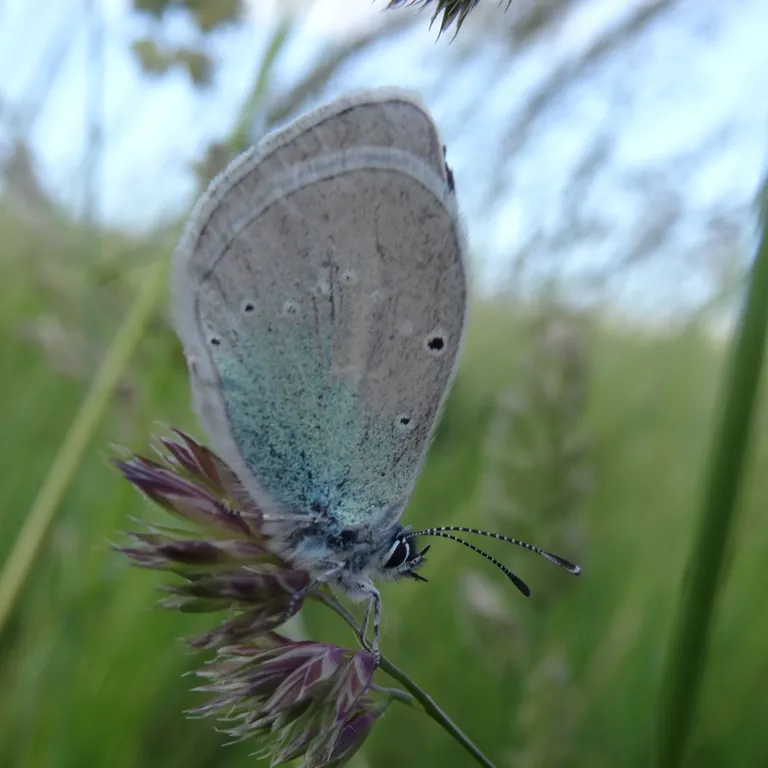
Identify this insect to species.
Glaucopsyche alexis
